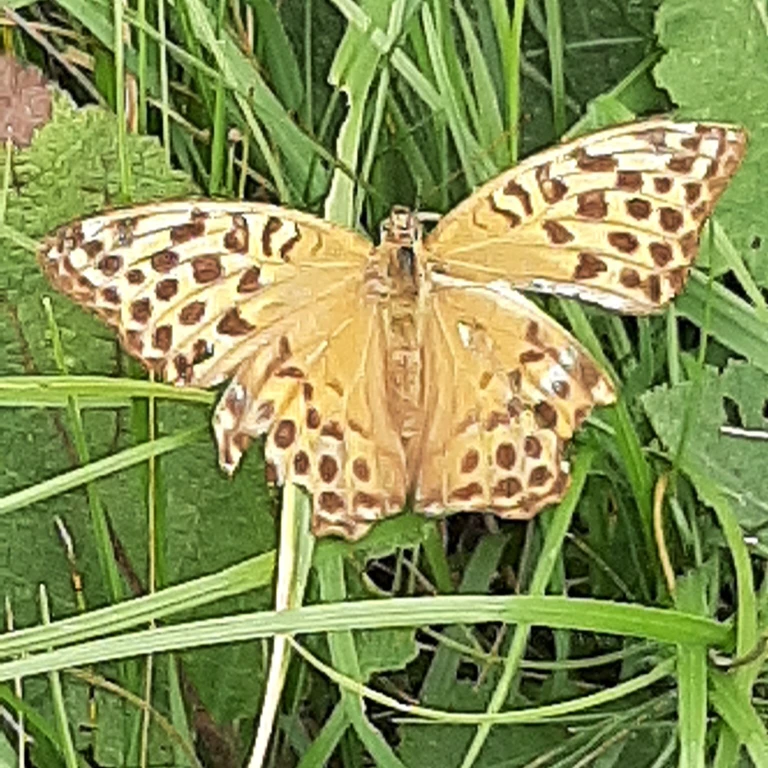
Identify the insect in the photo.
Argynnis paphia
